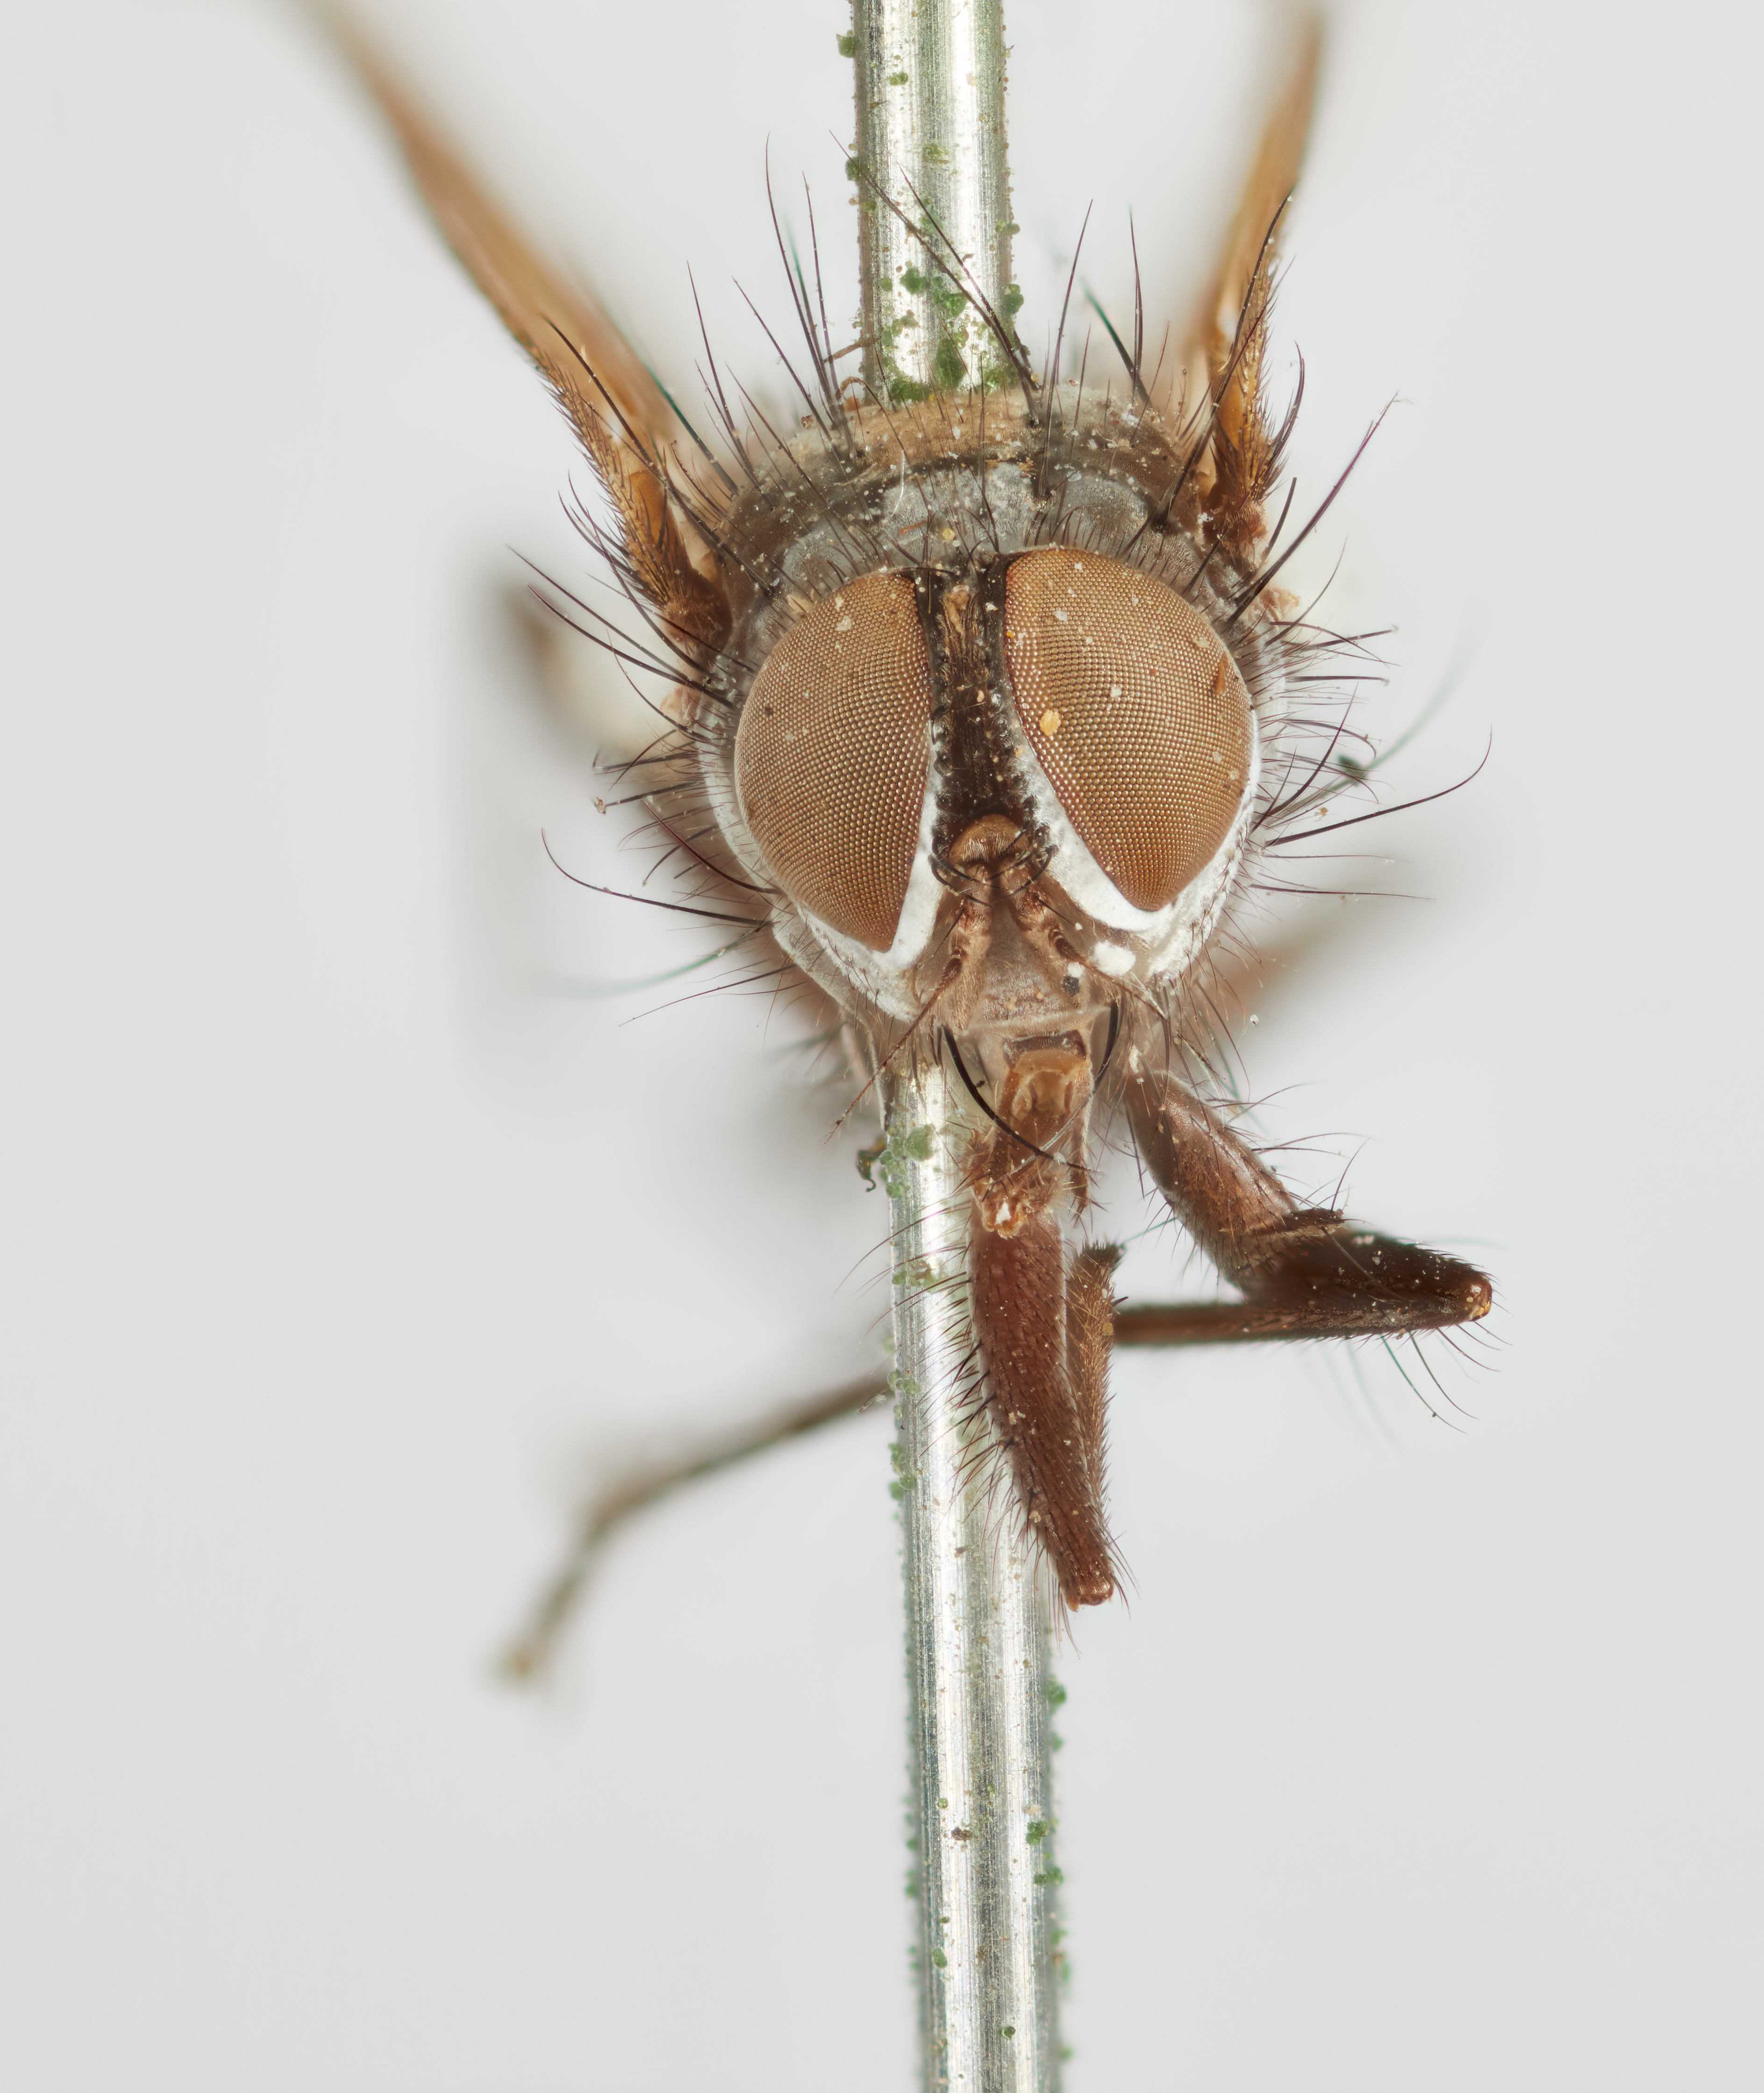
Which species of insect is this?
Chaetona spinosa
